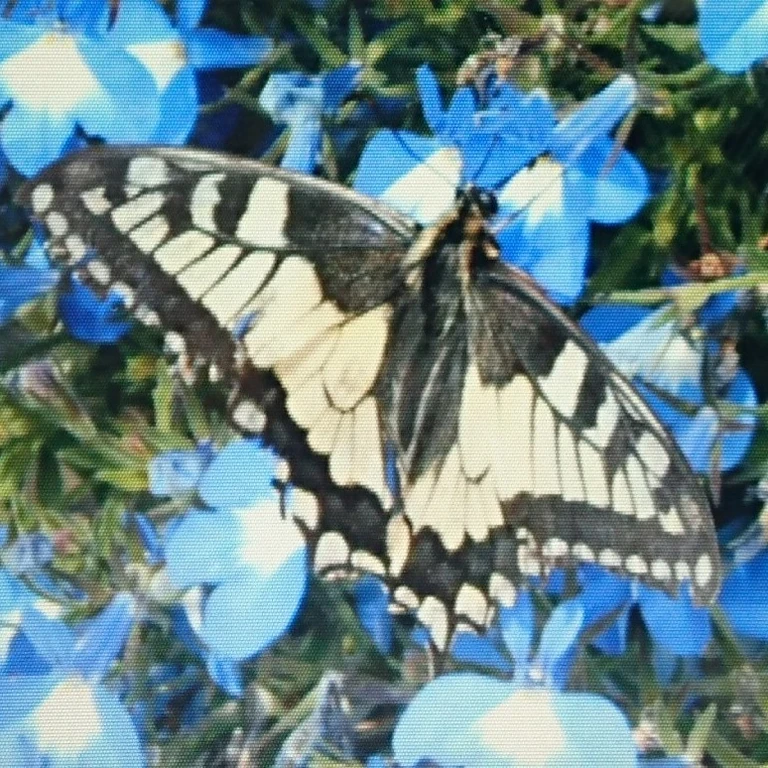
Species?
Papilio machaon
